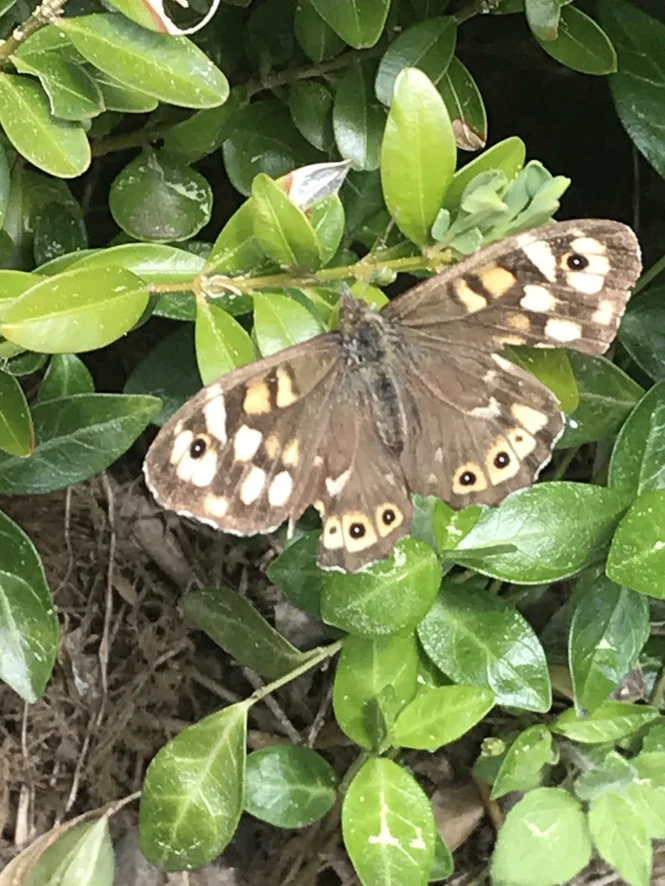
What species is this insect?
Pararge aegeria
